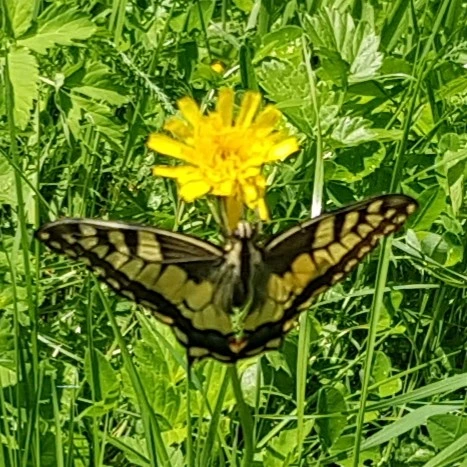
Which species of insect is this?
Papilio machaon
